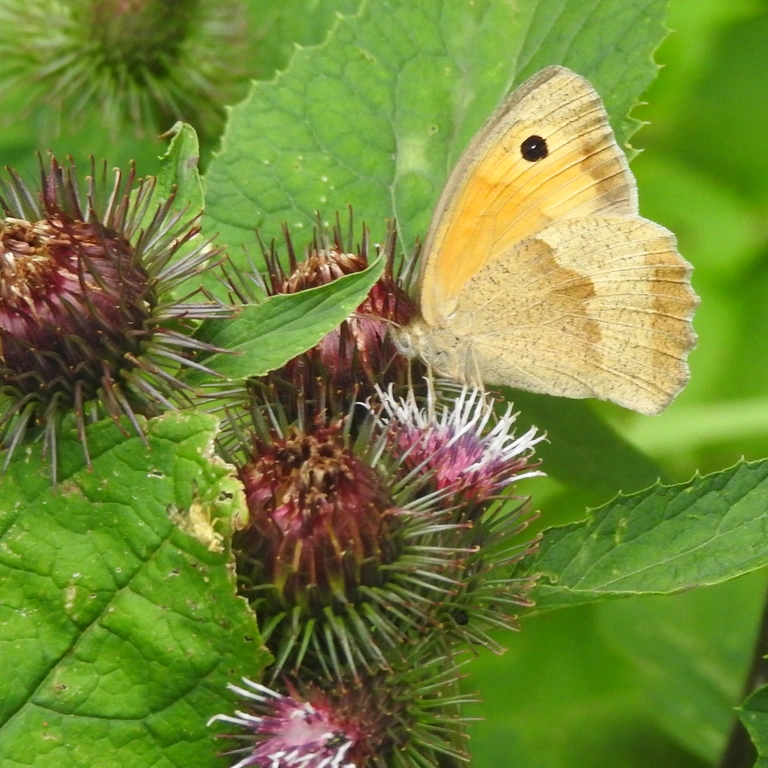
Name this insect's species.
Maniola jurtina
